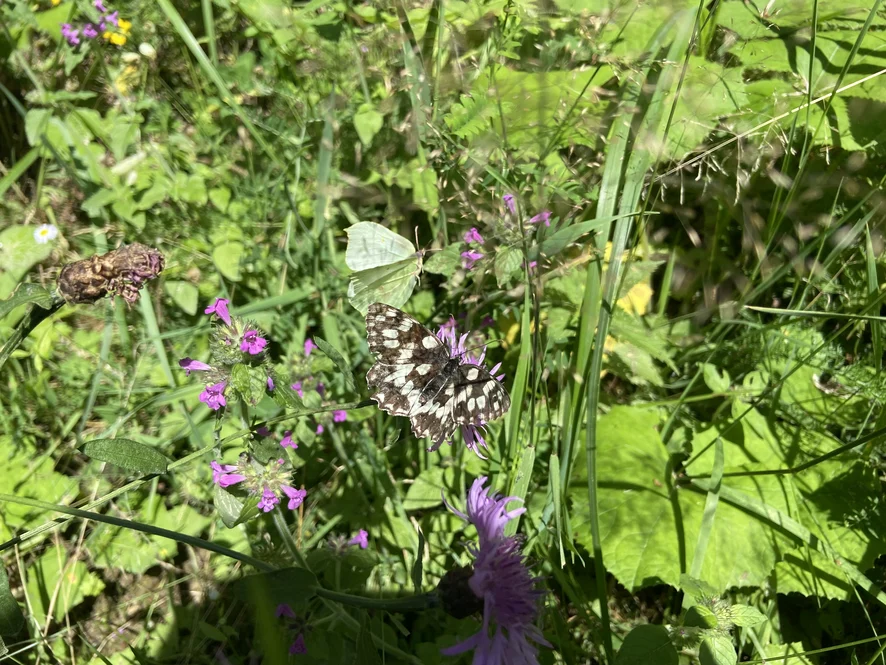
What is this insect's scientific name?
Melanargia galathea
